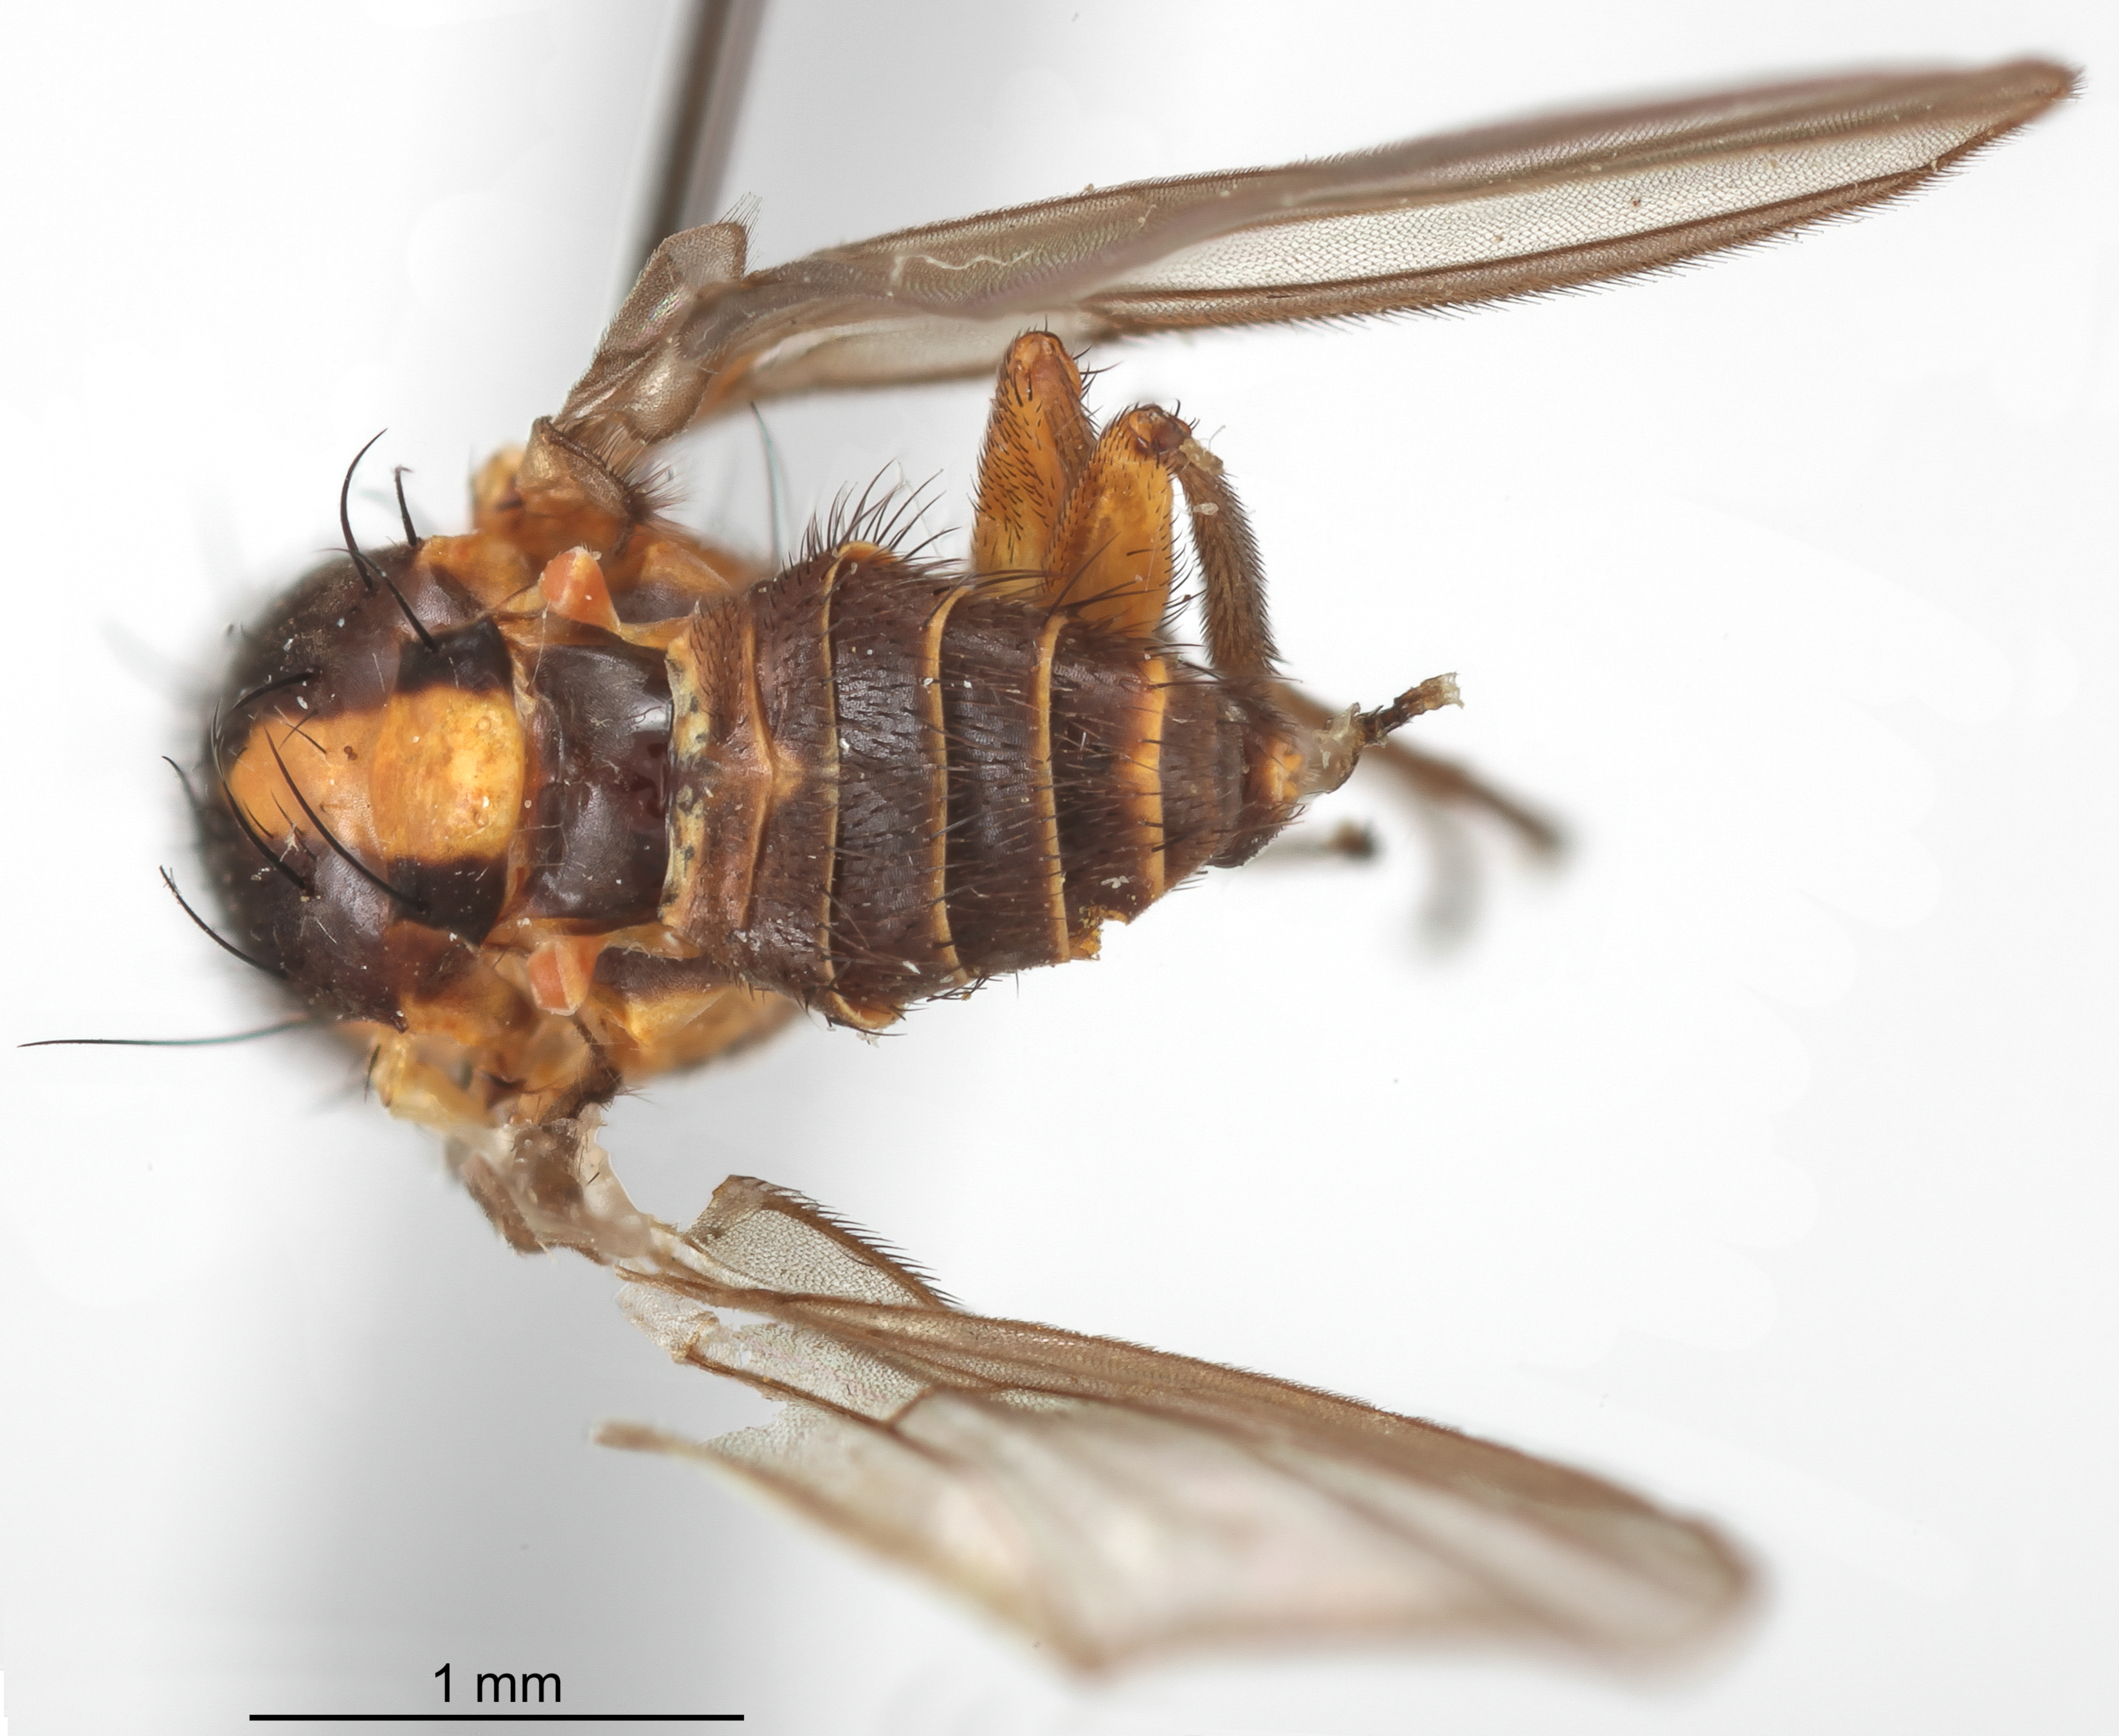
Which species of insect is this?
Agromyza ecuadorensis
